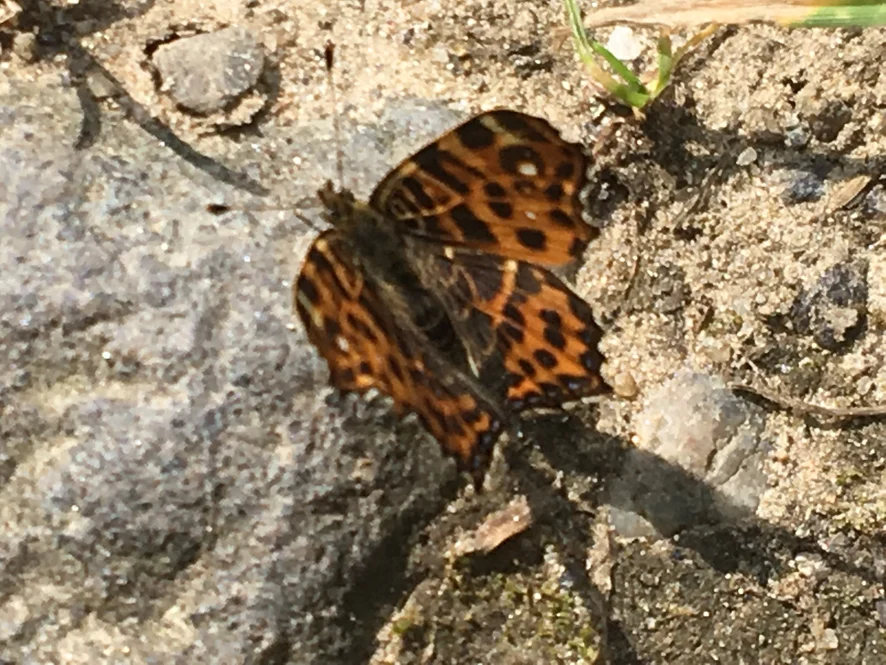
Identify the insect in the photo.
Araschnia levana
